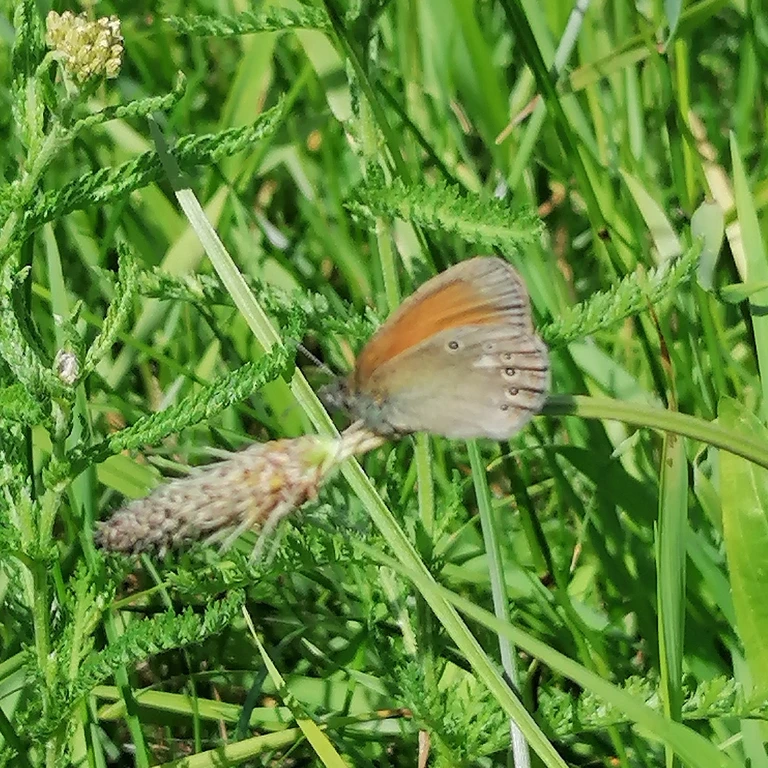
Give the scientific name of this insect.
Coenonympha glycerion (also Coenonympha iphis)
